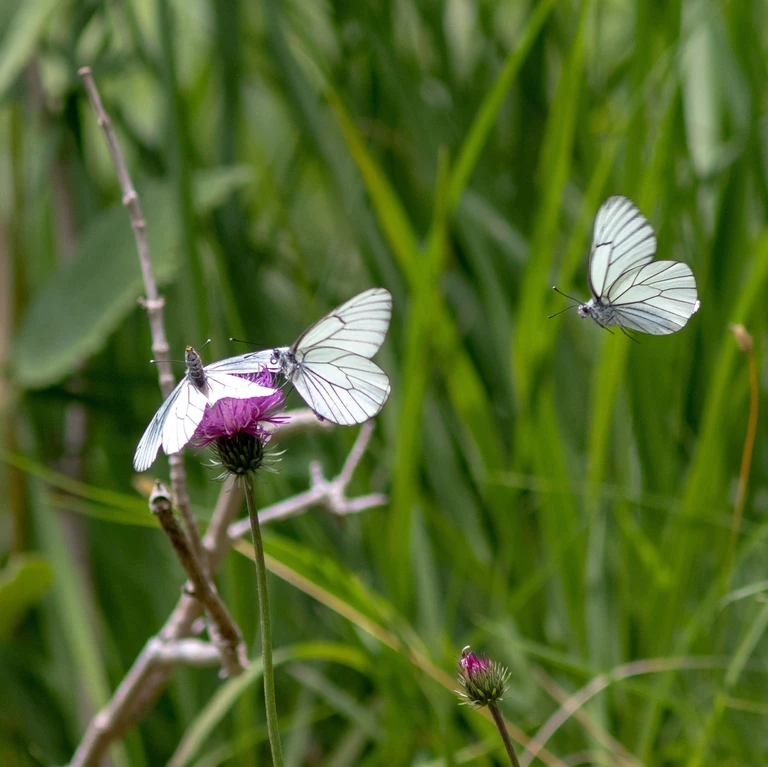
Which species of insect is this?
Aporia crataegi
